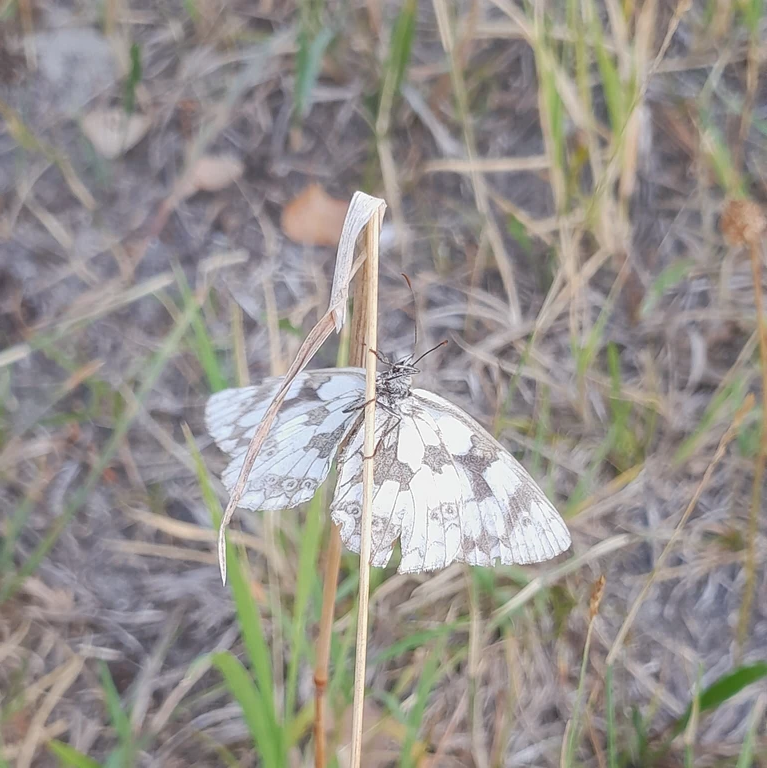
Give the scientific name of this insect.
Melanargia galathea
